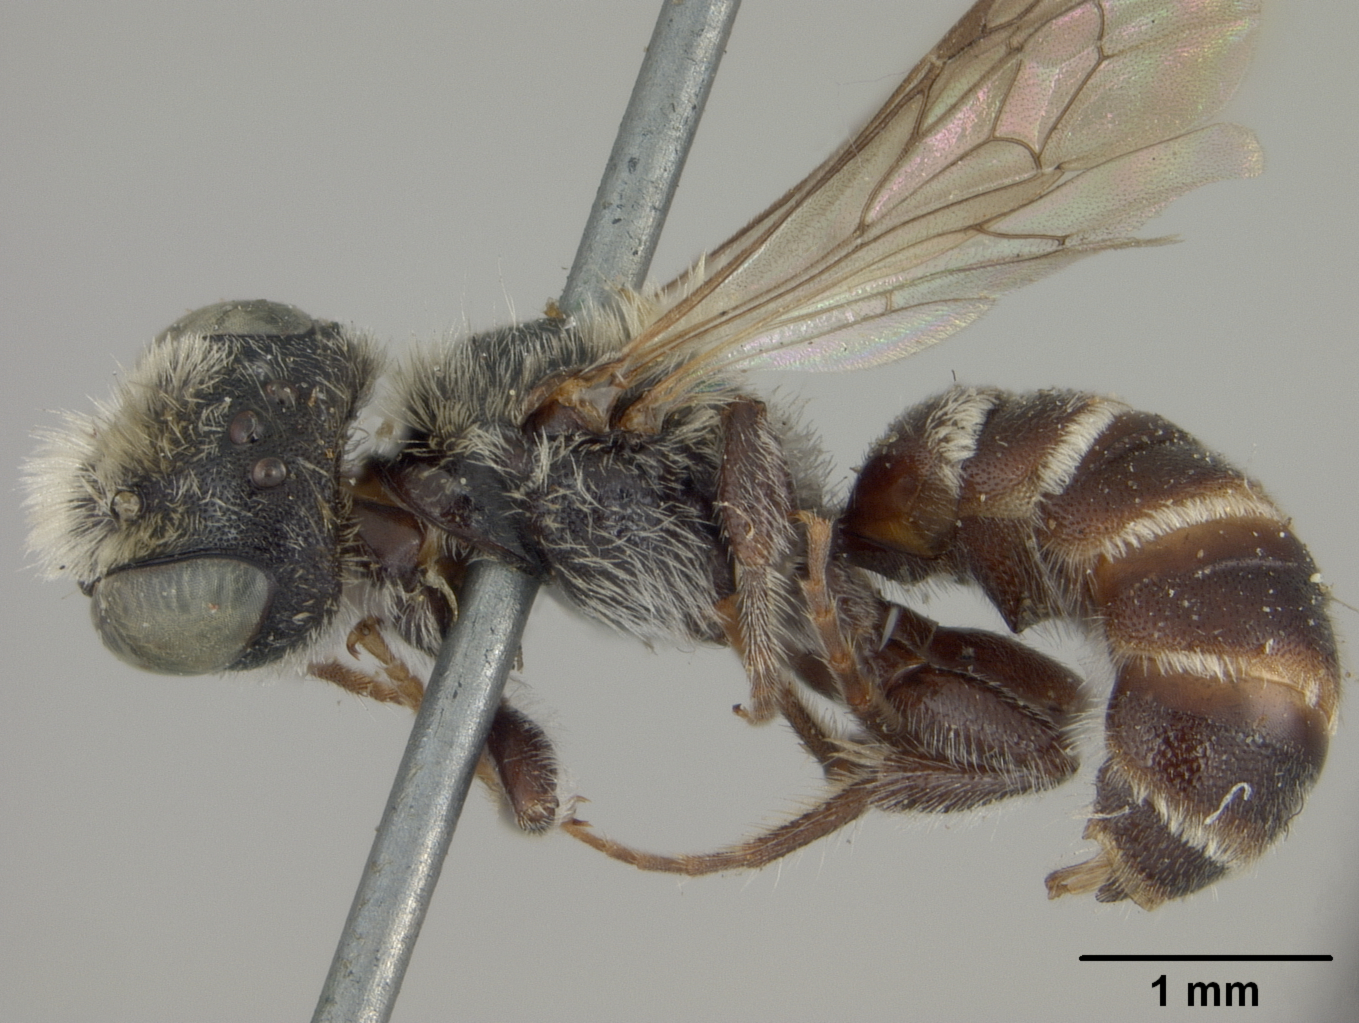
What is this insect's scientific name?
Alcidamea colei
